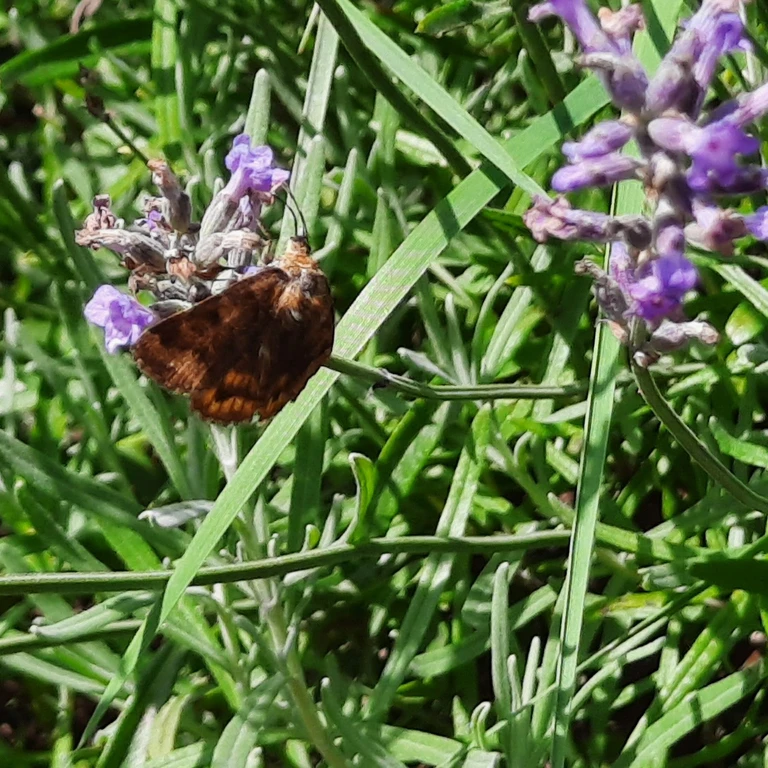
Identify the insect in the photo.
Euclidia glyphica
